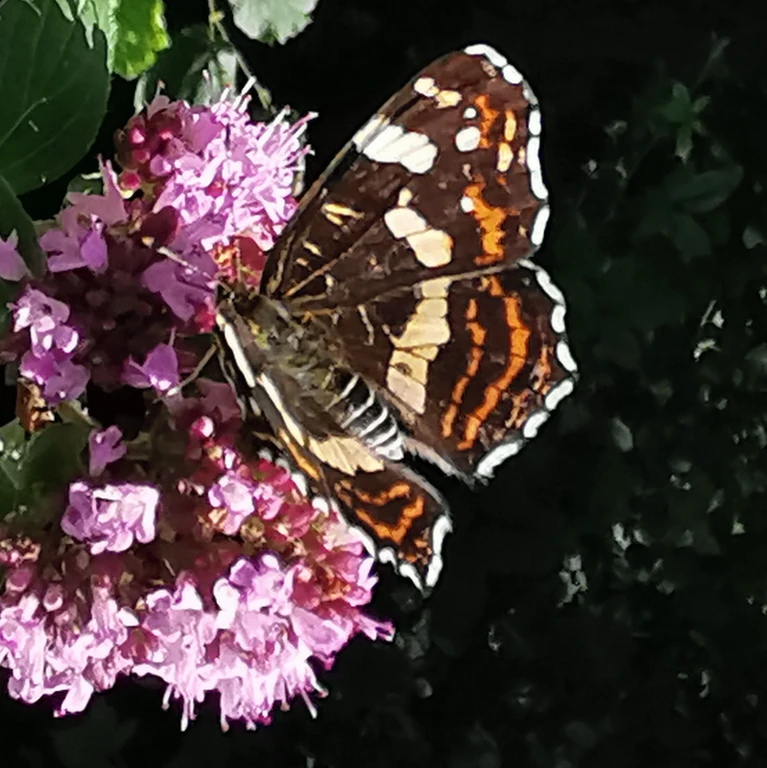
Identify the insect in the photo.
Araschnia levana
